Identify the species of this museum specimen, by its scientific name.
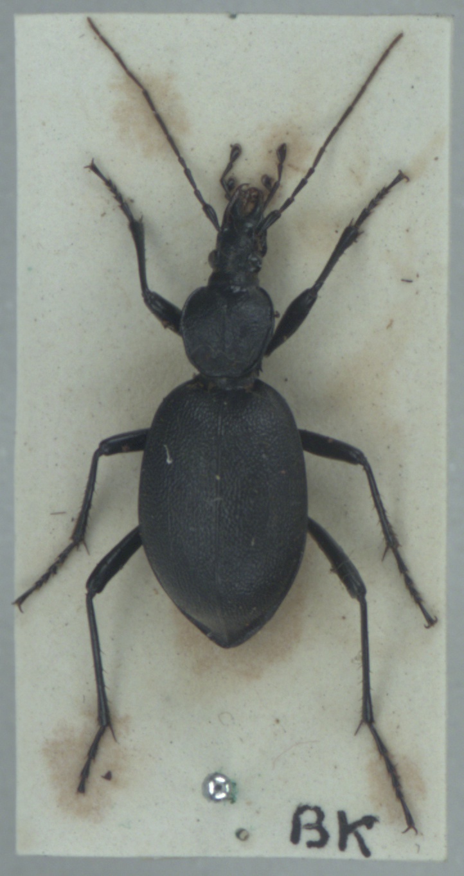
Cychrus caraboides
